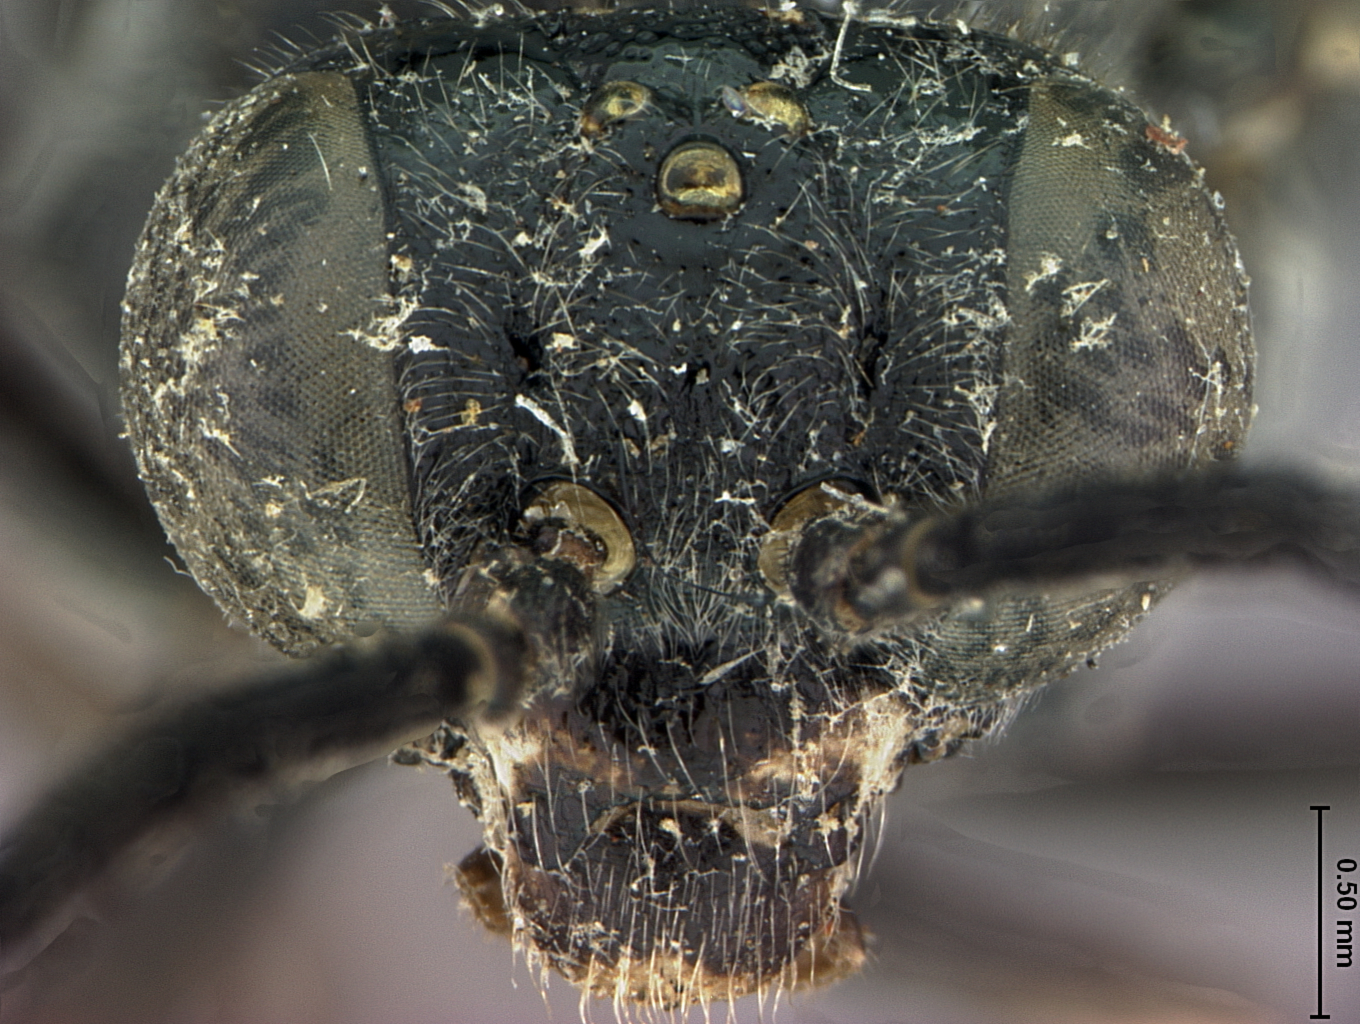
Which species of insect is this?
Macrophya fuscoterminata
